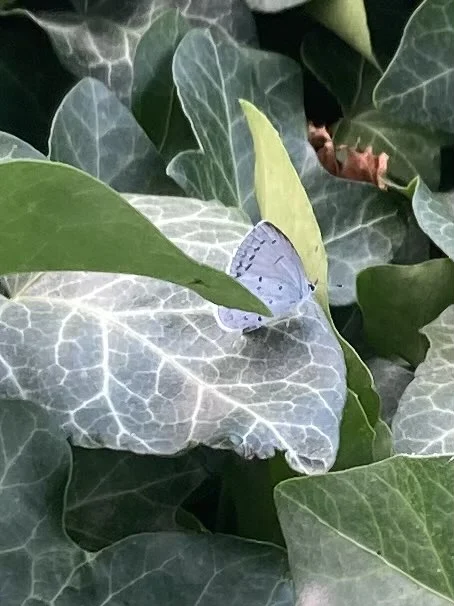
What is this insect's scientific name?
Celastrina argiolus
